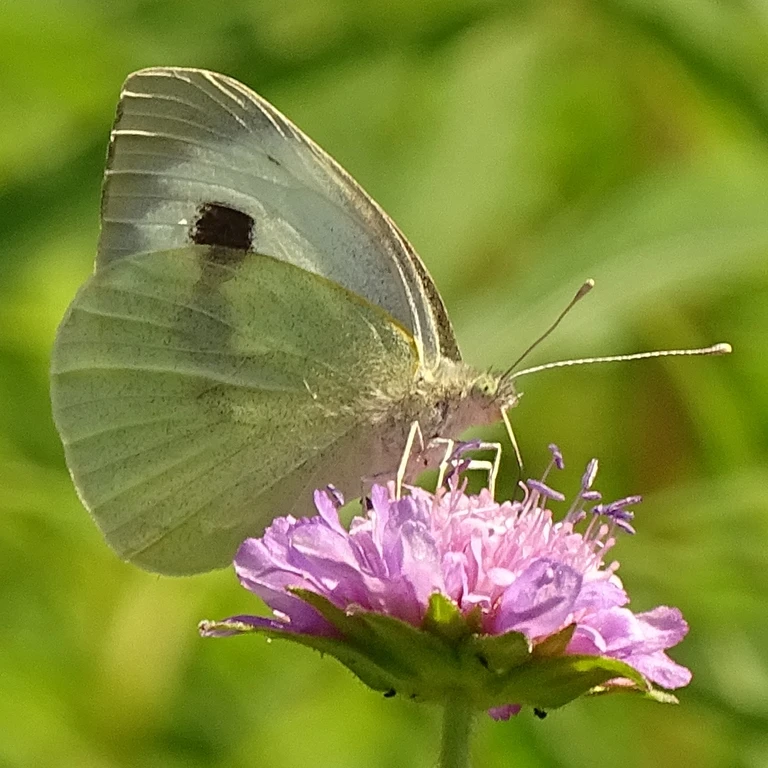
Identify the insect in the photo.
Pieris brassicae
